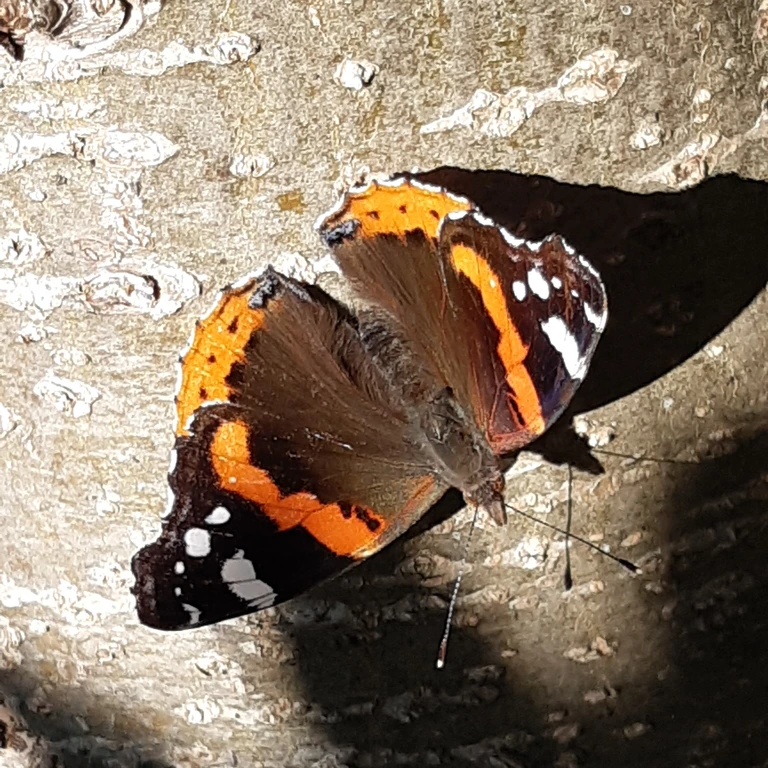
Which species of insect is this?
Vanessa atalanta
